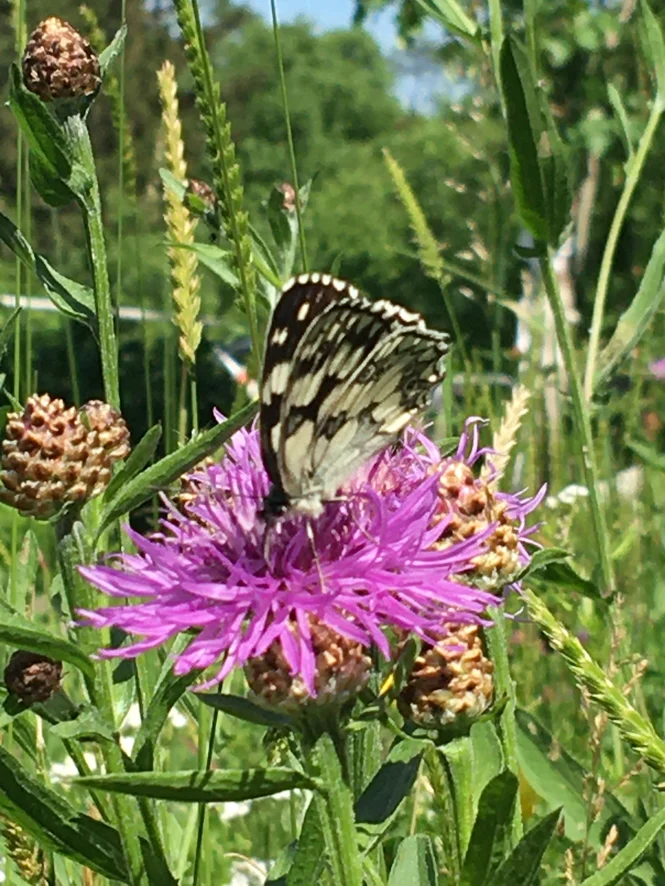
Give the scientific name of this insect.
Melanargia galathea
